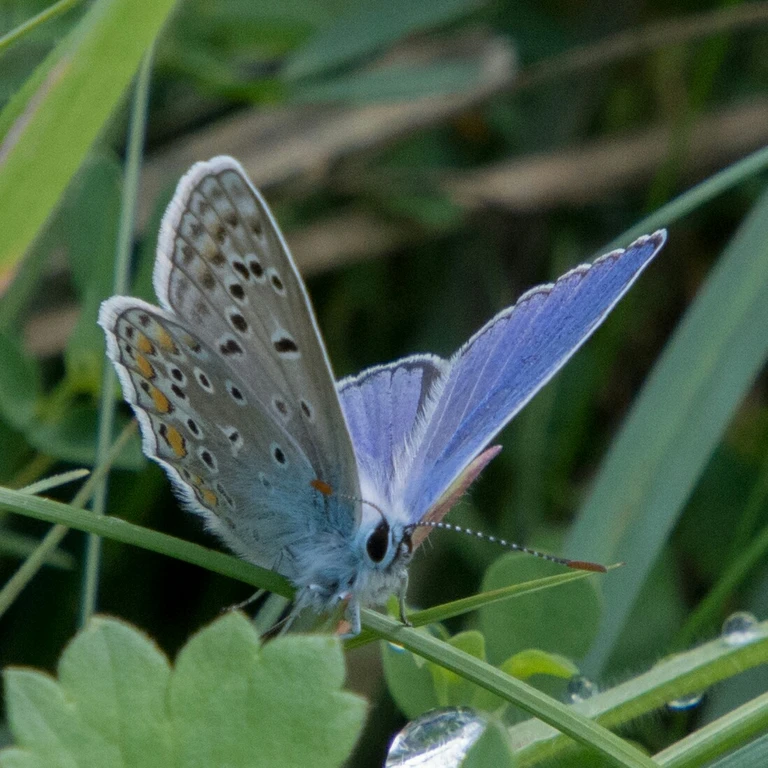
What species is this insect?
Polyommatus icarus
